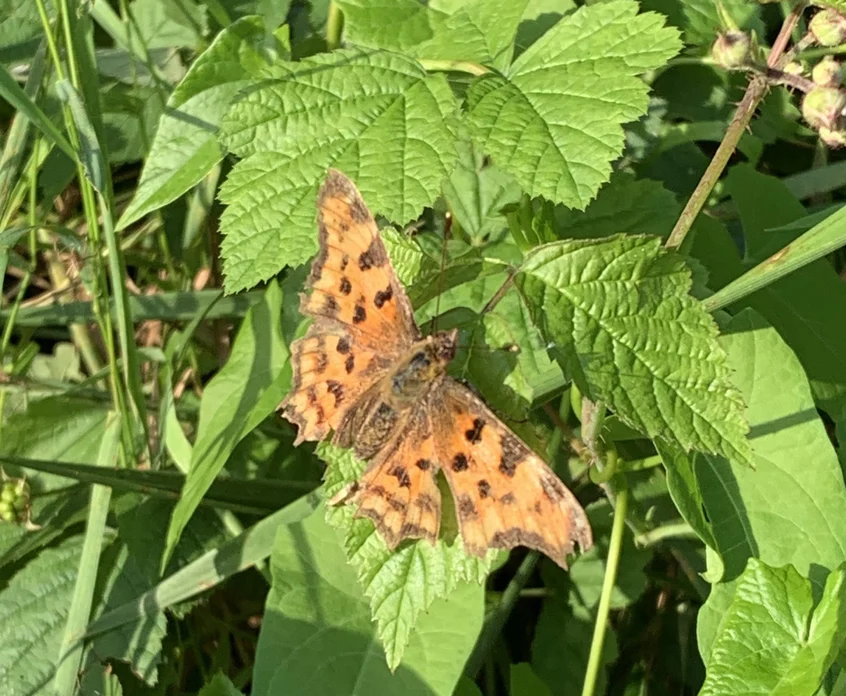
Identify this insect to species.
Polygonia c-album
